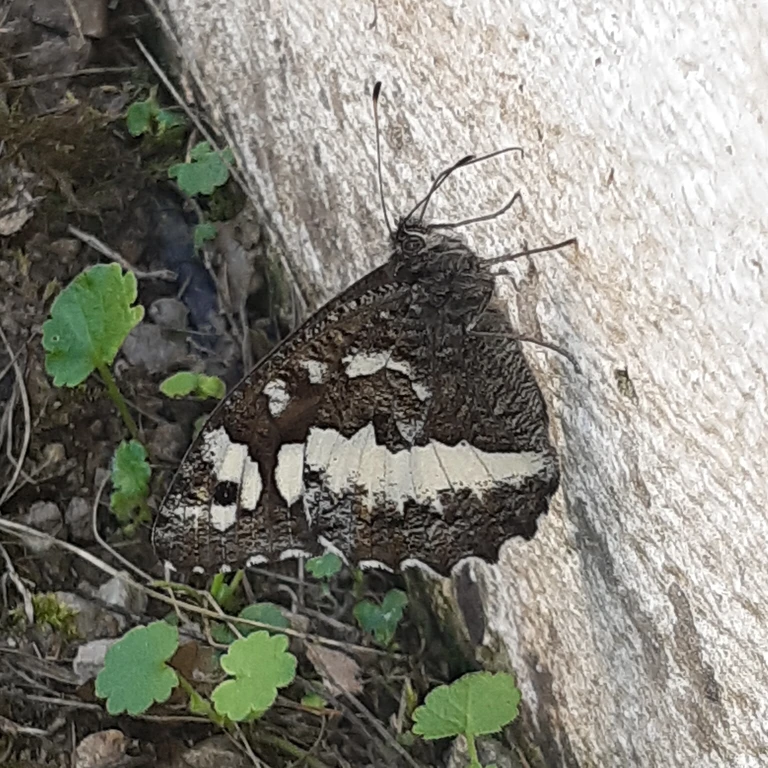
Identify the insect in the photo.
Brintesia circe
